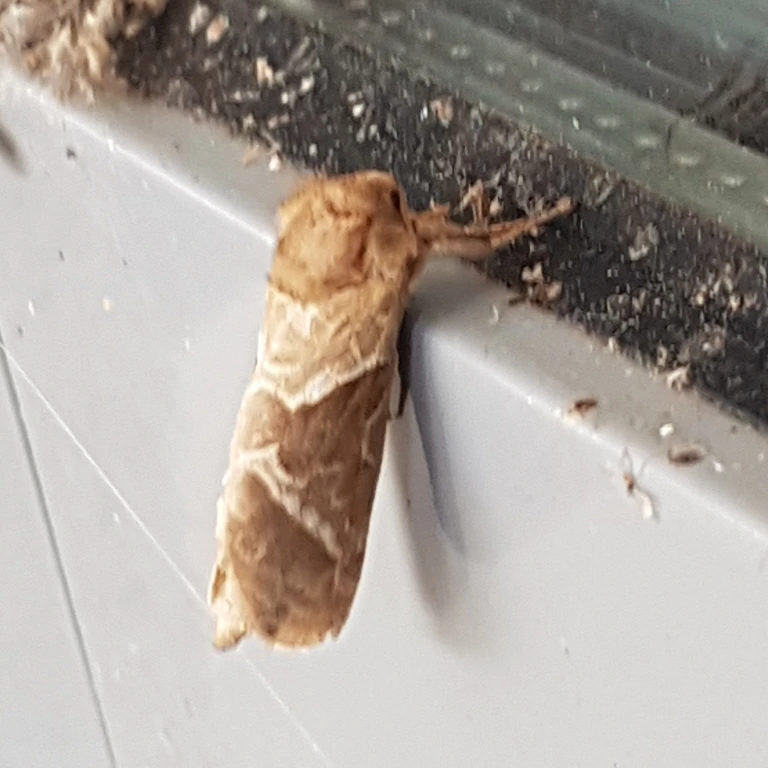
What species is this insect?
Triodia sylvina
